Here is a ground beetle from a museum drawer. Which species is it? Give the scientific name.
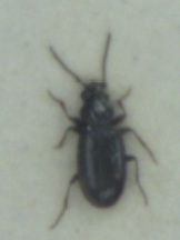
Bembidion minimum
